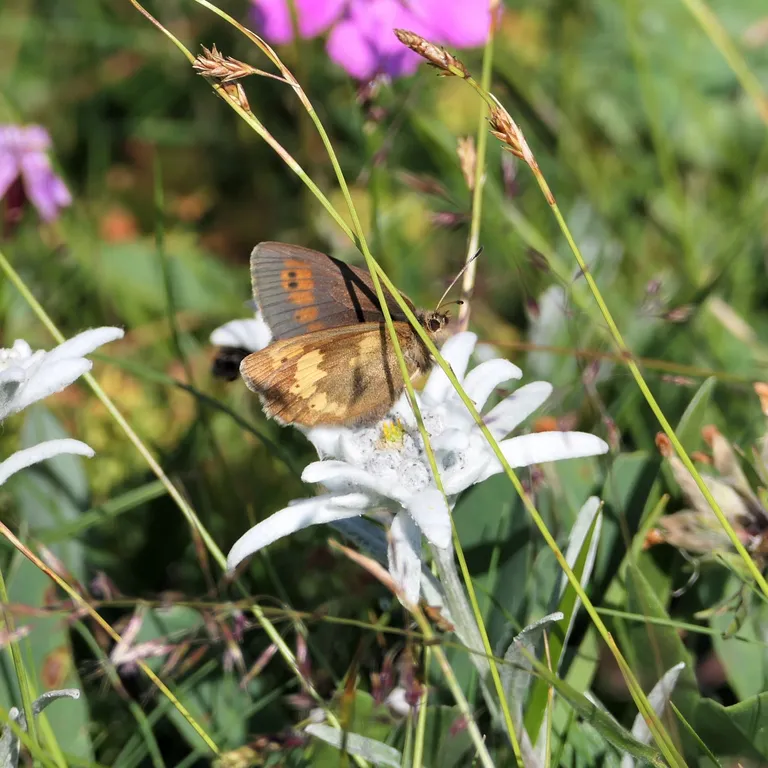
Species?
Erebia manto
